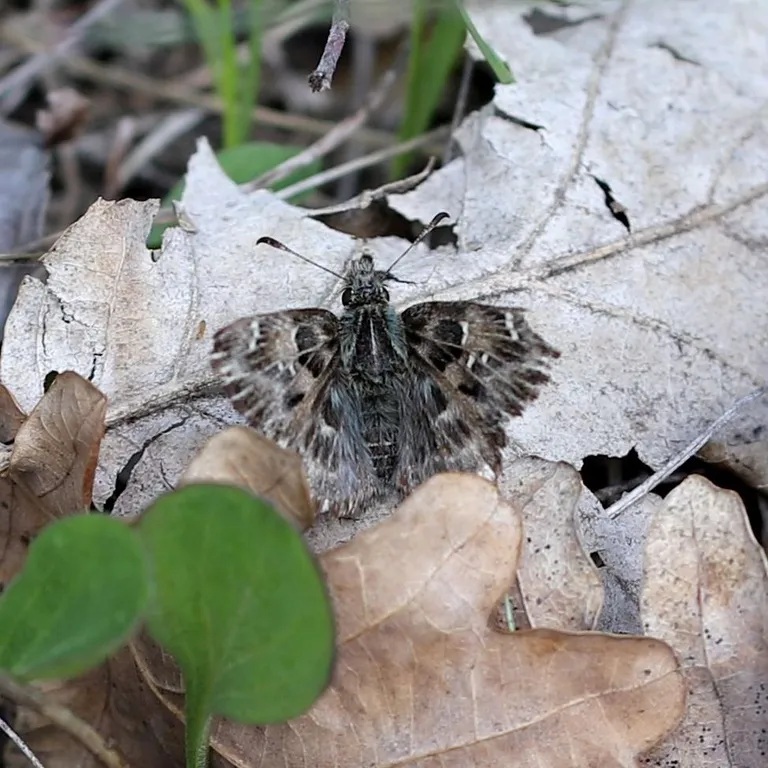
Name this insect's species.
Carcharodus alceae
